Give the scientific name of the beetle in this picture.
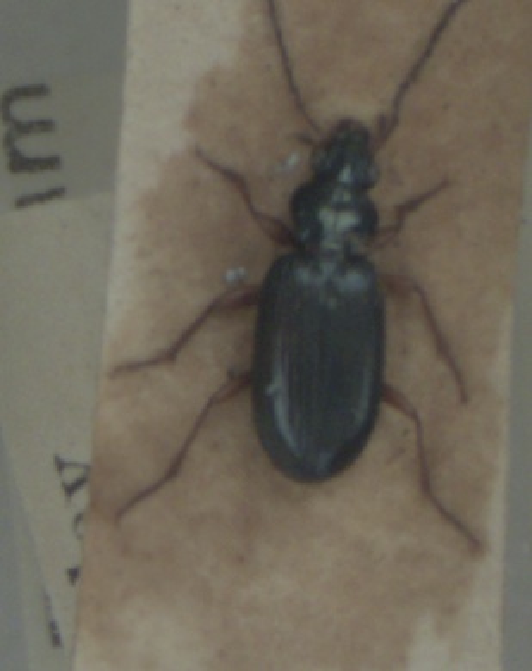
Bembidion decorum
